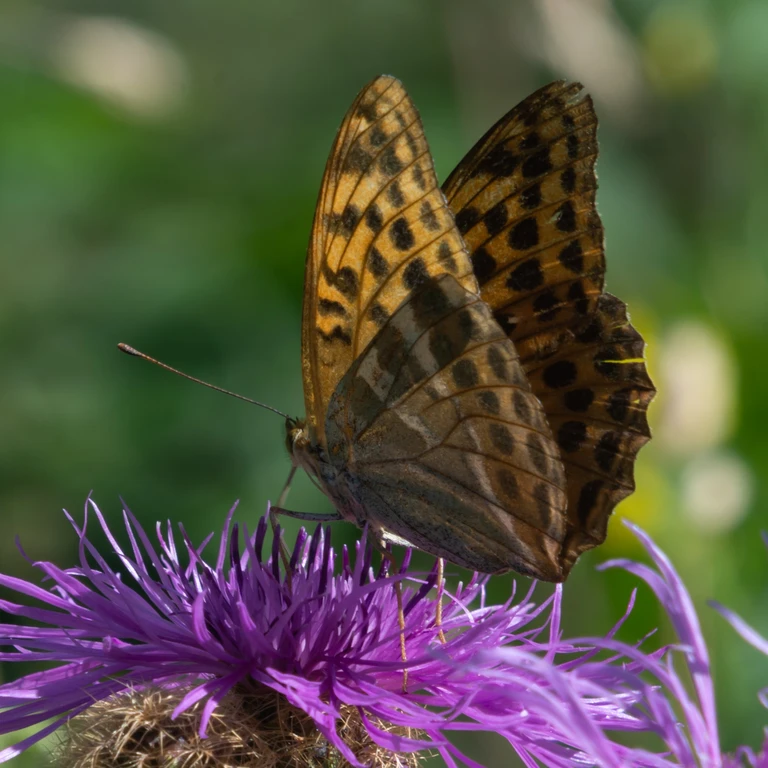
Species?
Argynnis paphia
